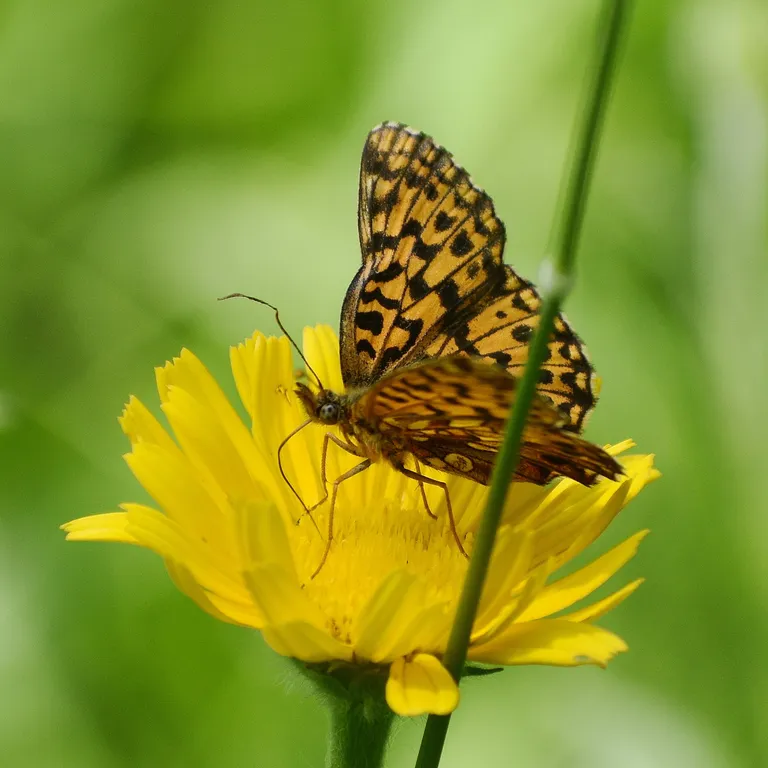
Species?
Boloria dia
